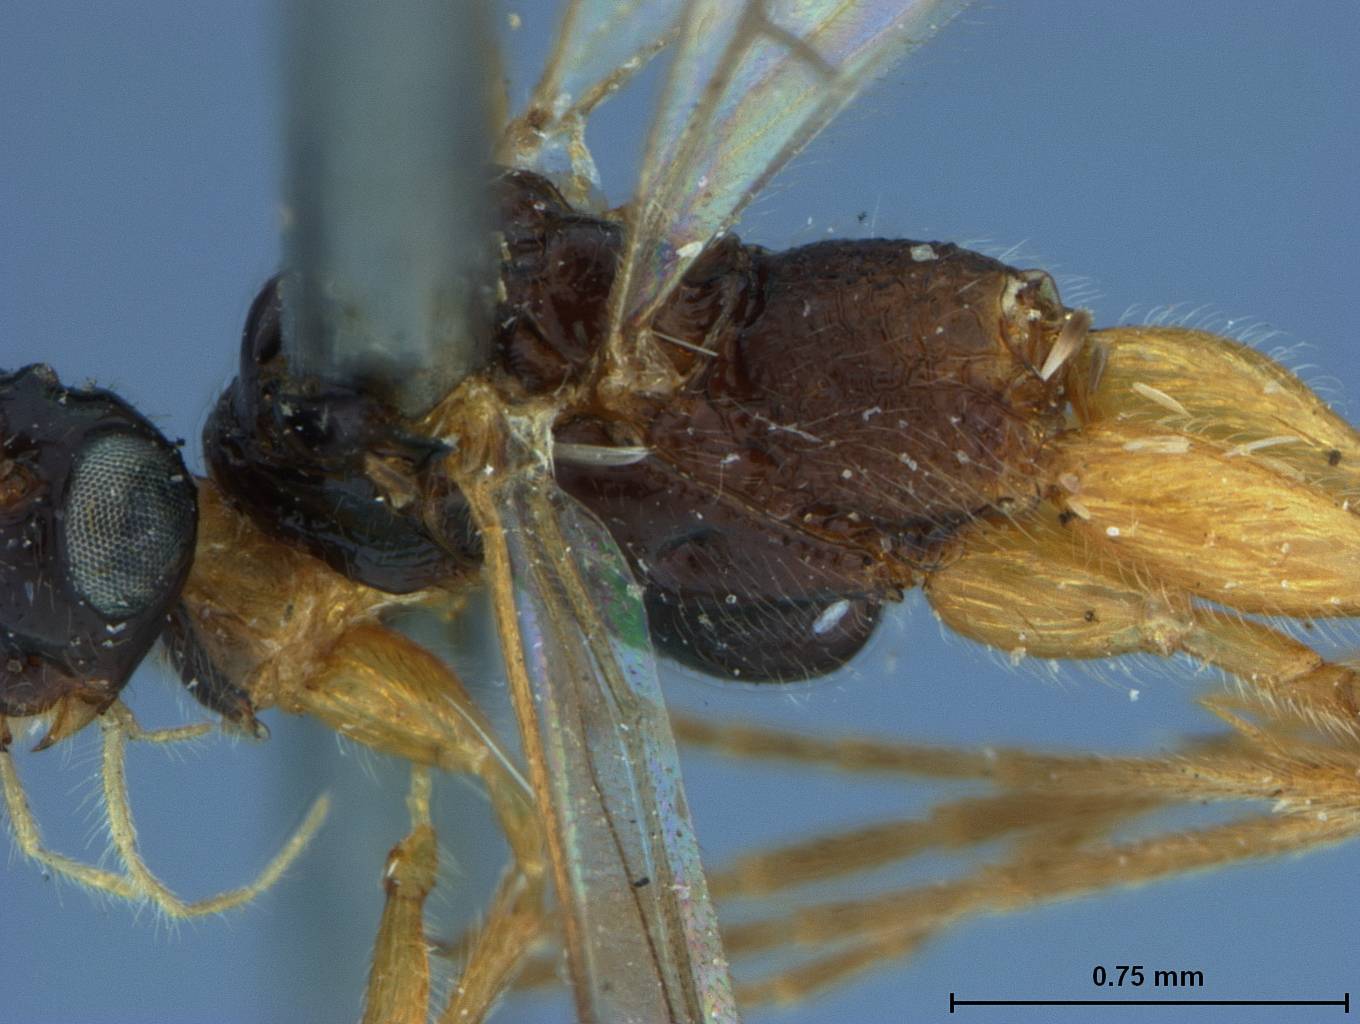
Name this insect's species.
Zele terminalis
